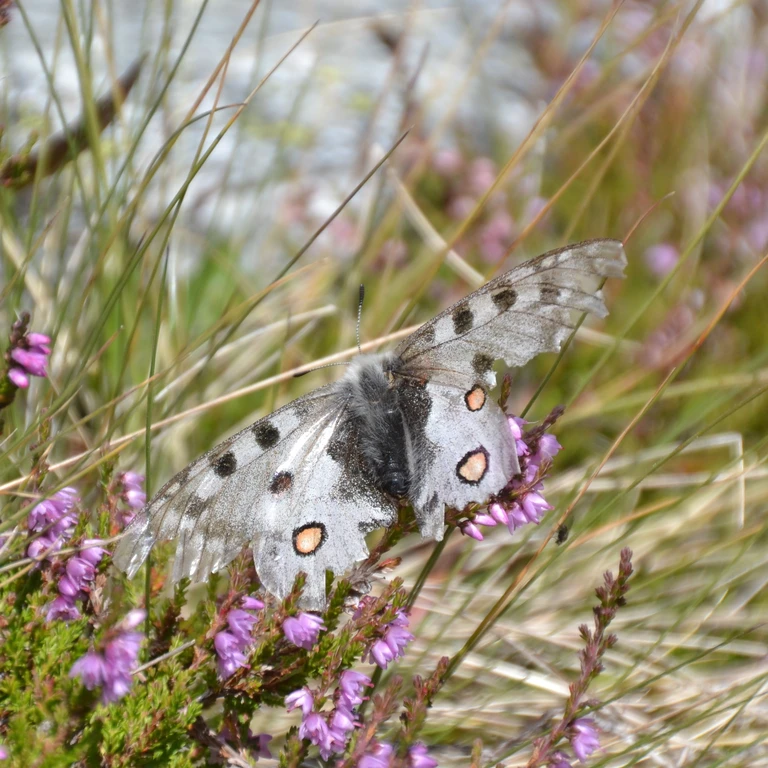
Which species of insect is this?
Parnassius phoebus
